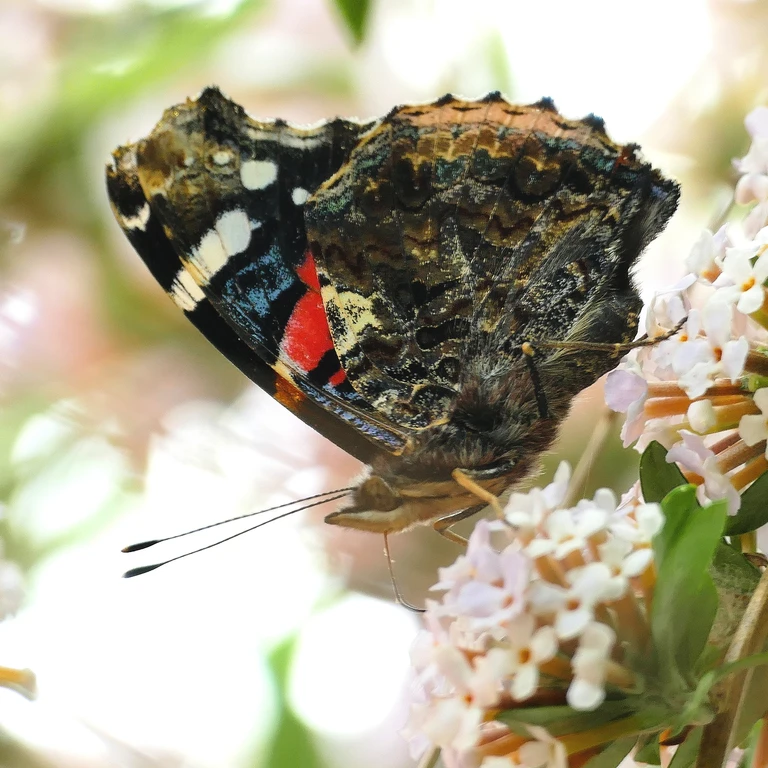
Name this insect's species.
Vanessa atalanta
